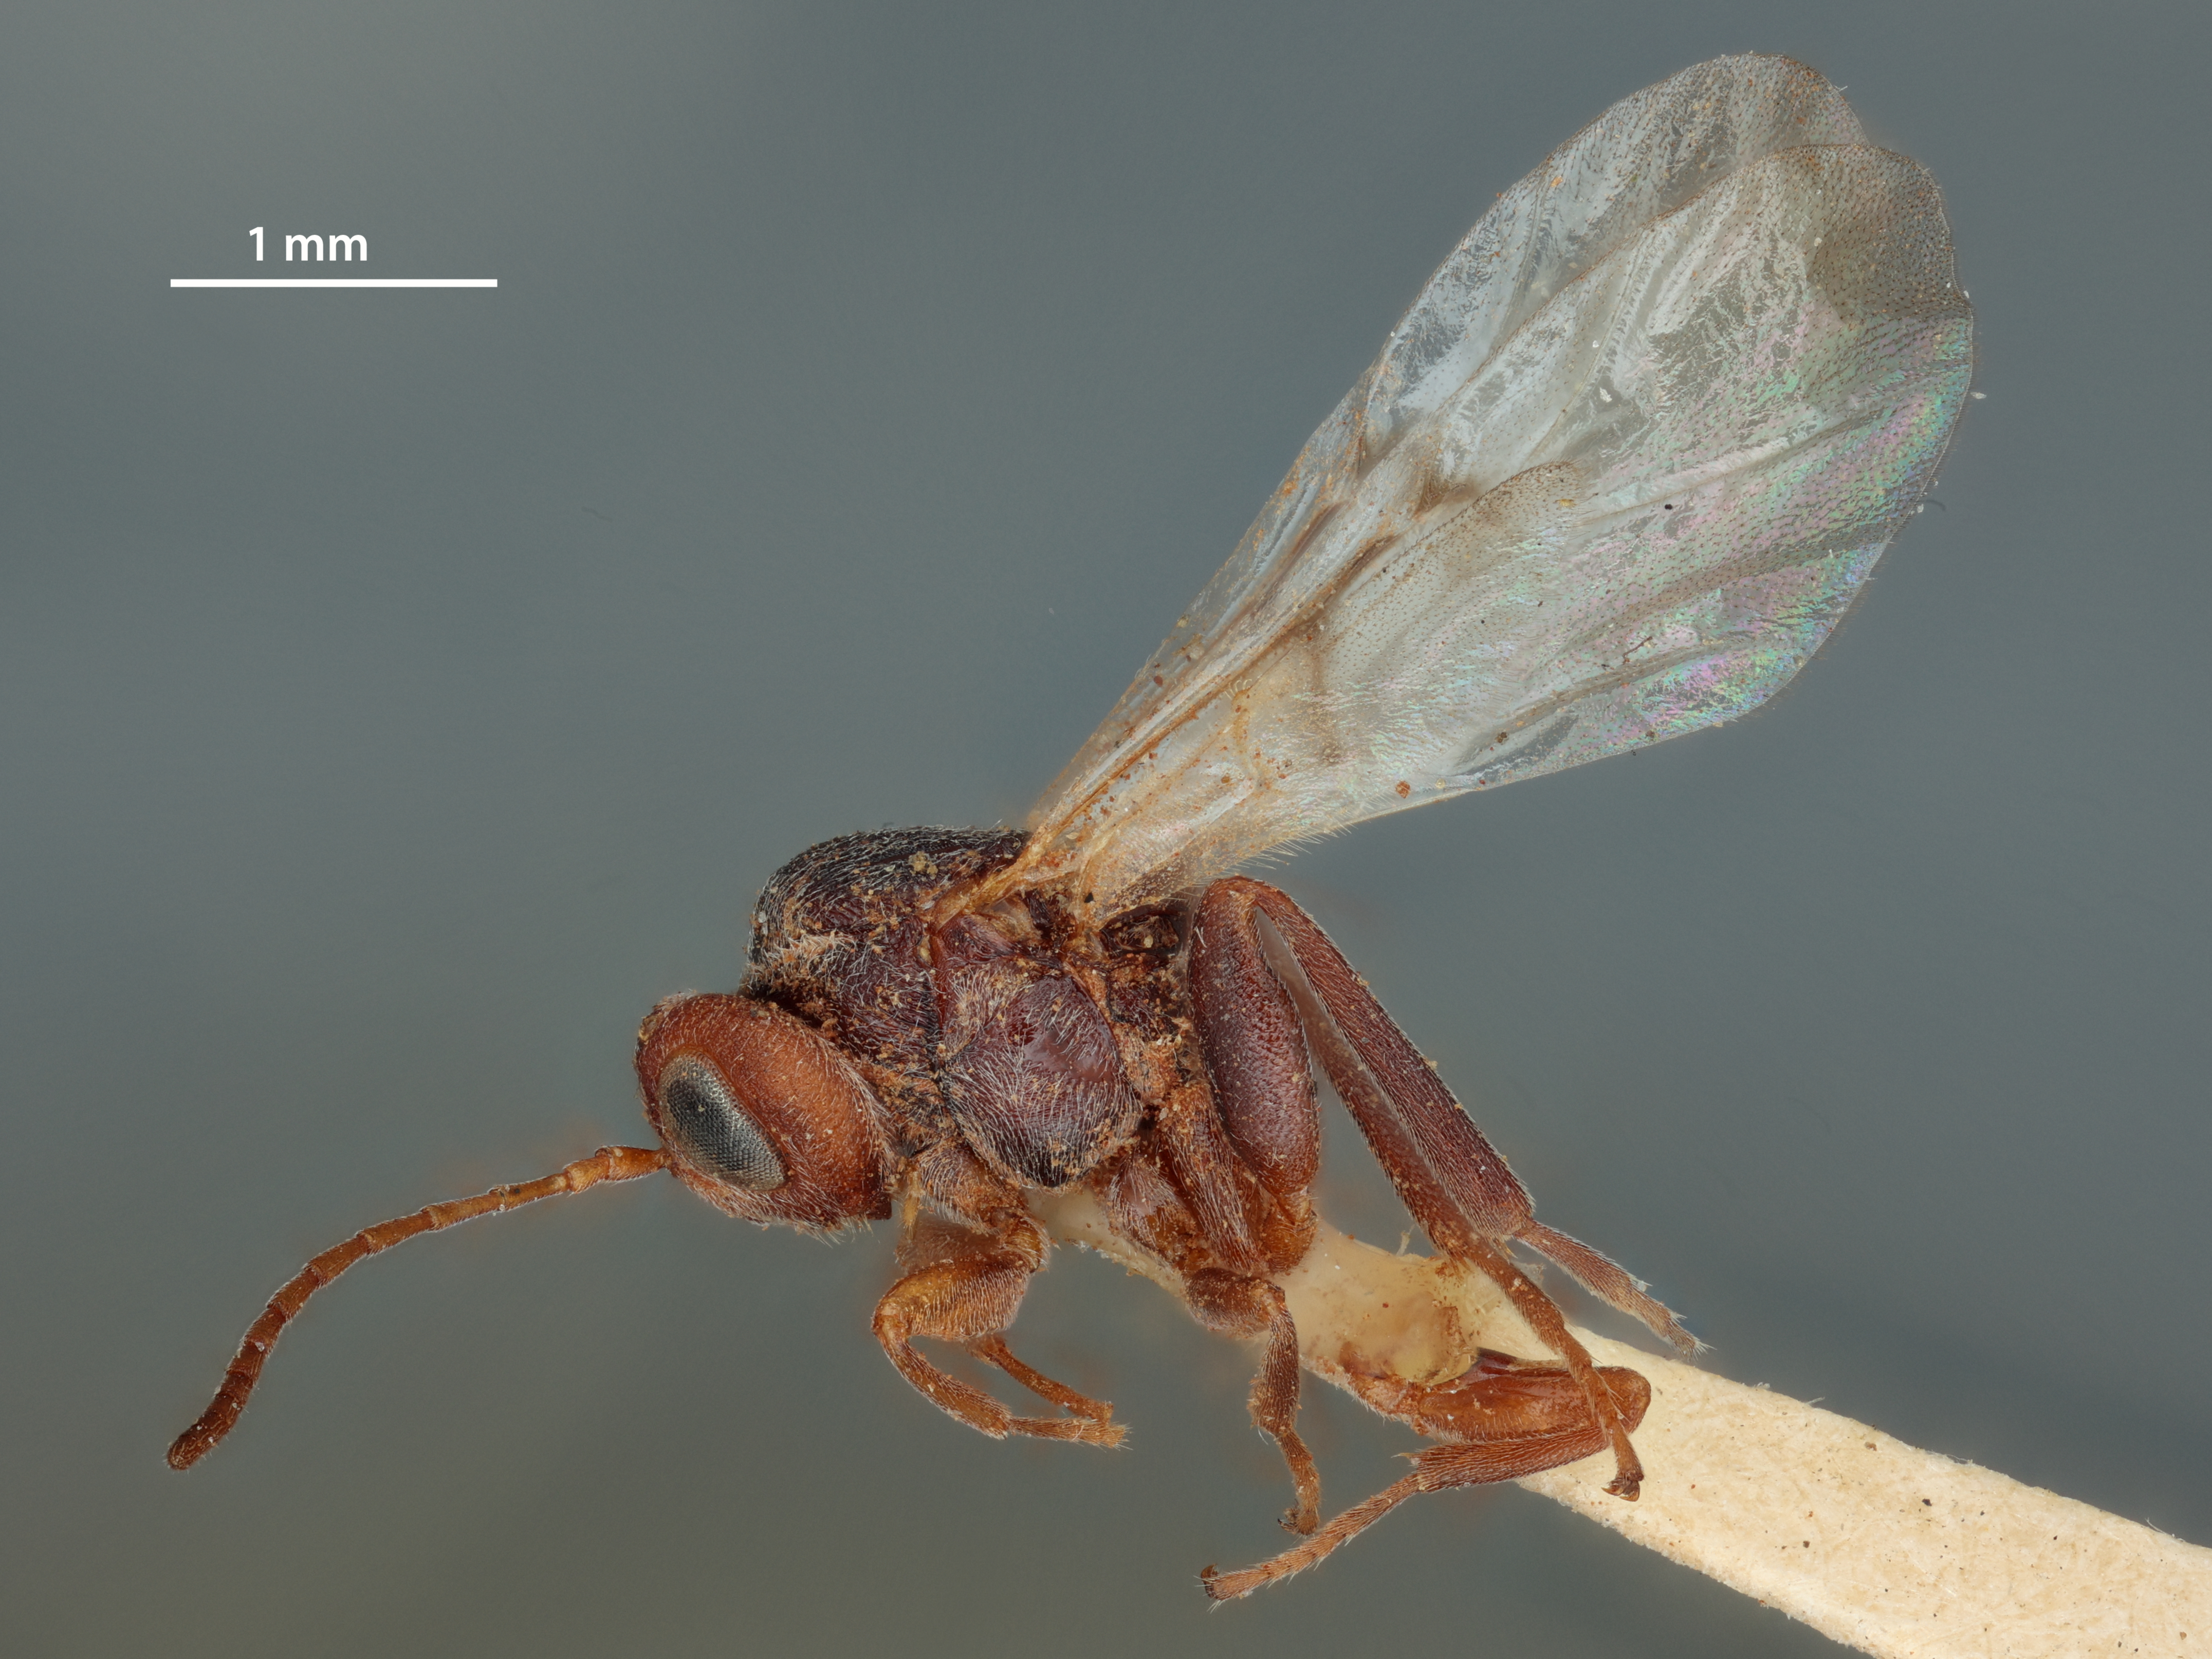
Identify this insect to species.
Andricus montezumus
